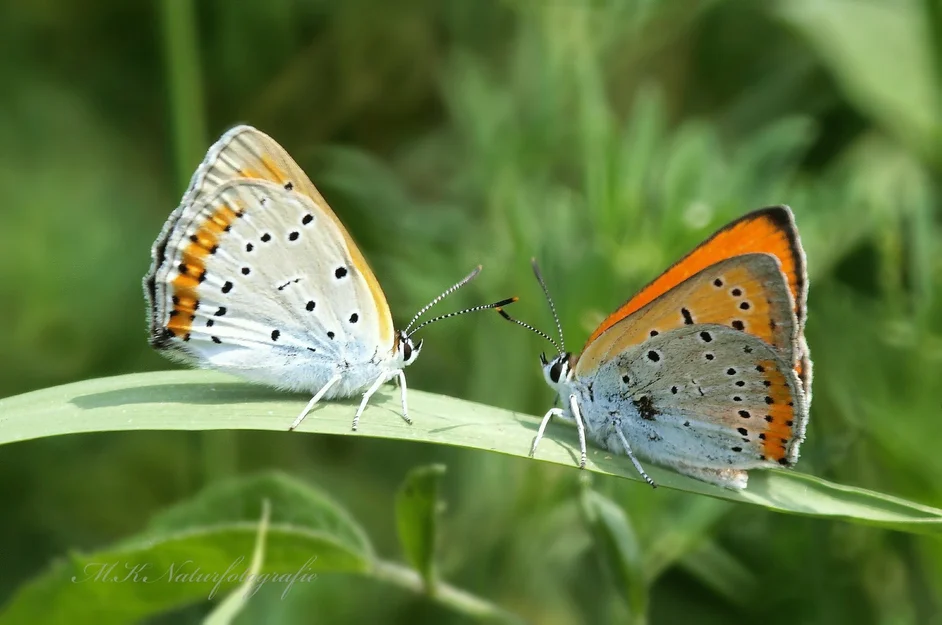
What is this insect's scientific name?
Lycaena dispar
